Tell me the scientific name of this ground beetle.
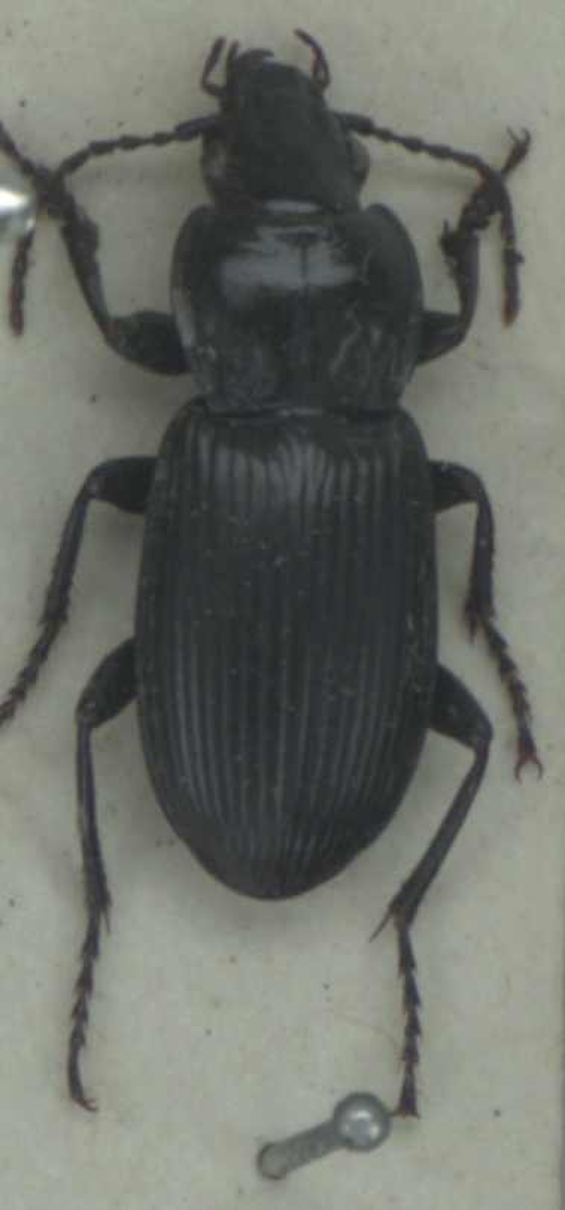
Pterostichus melanarius
